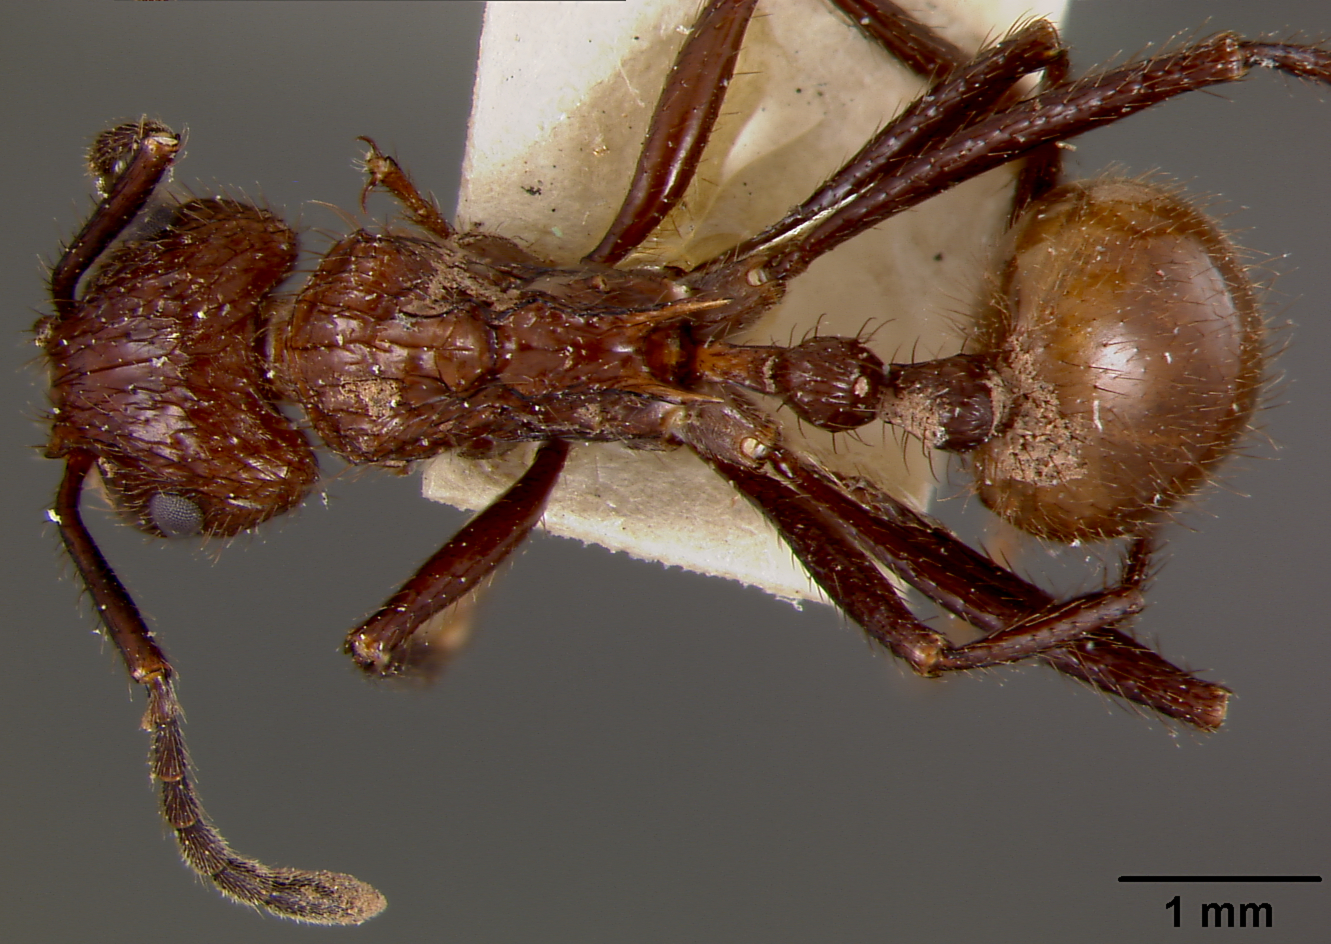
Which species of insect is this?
Myrmicaria salambo
